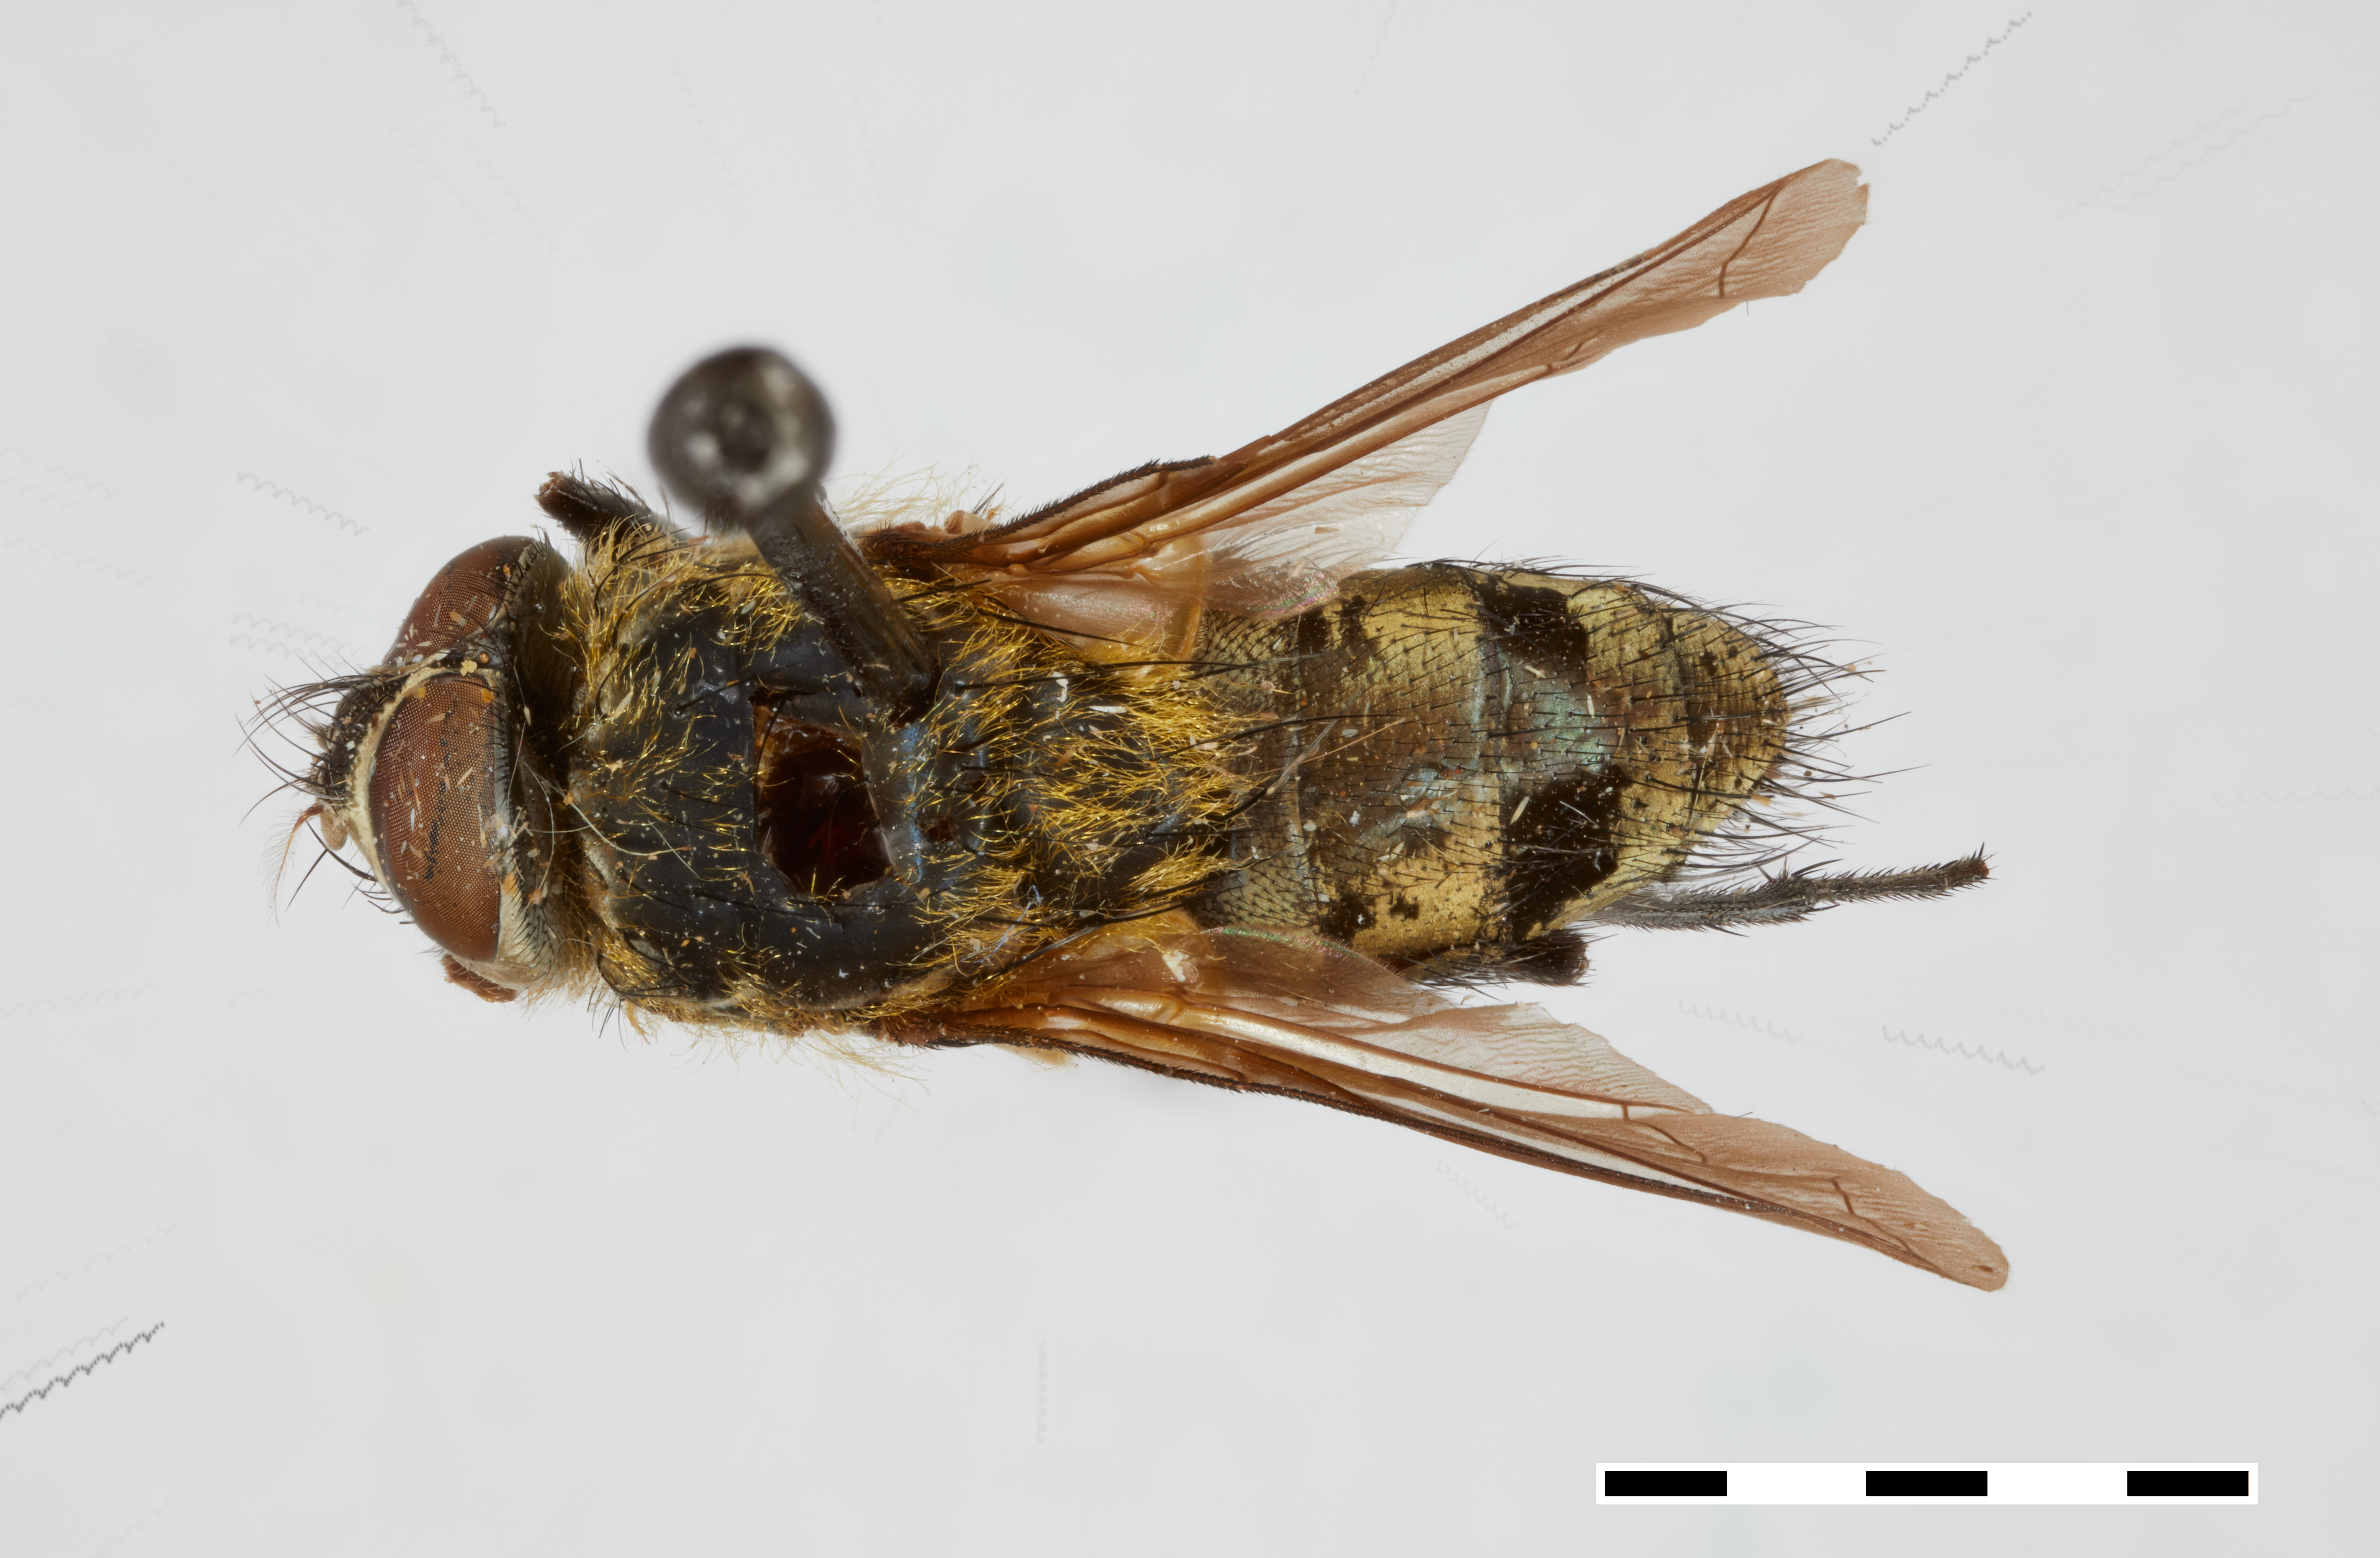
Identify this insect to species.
Xanthotryxus draco
